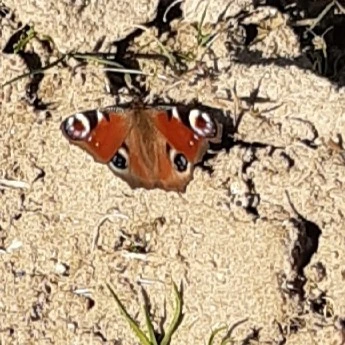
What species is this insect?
Aglais io
